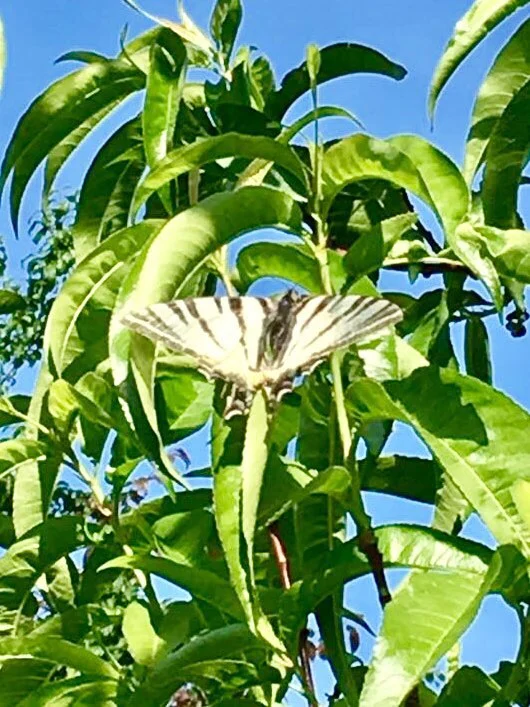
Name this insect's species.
Iphiclides podalirius
